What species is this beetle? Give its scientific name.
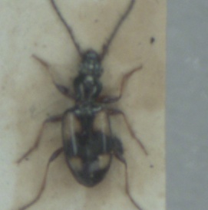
Bembidion illigeri
